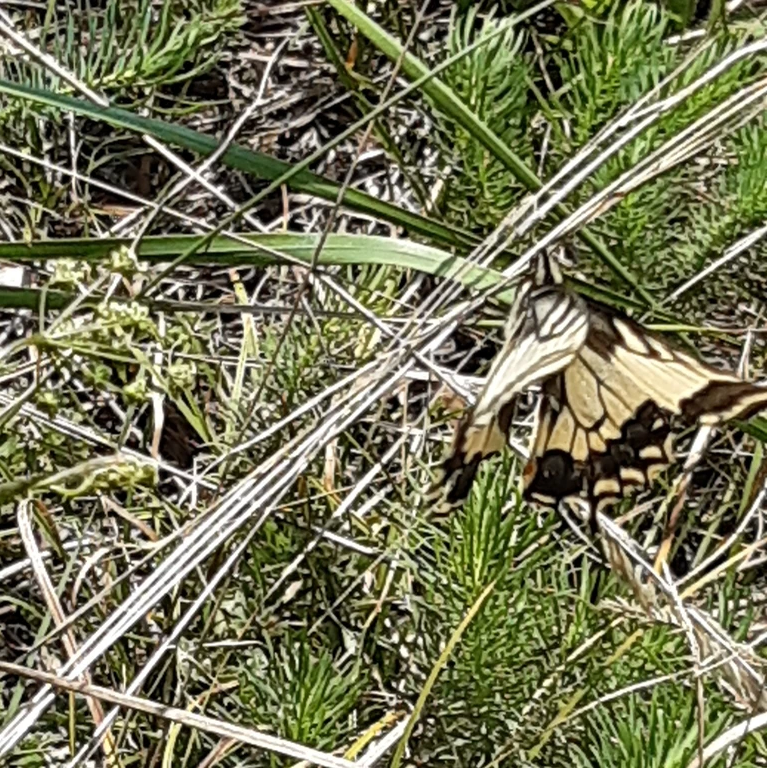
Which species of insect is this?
Papilio machaon
